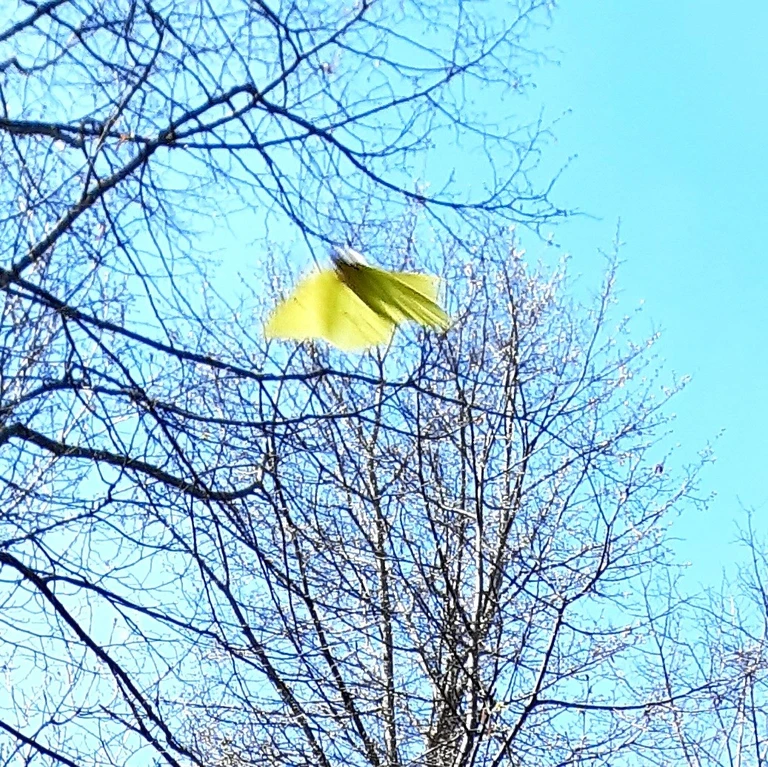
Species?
Gonepteryx rhamni
